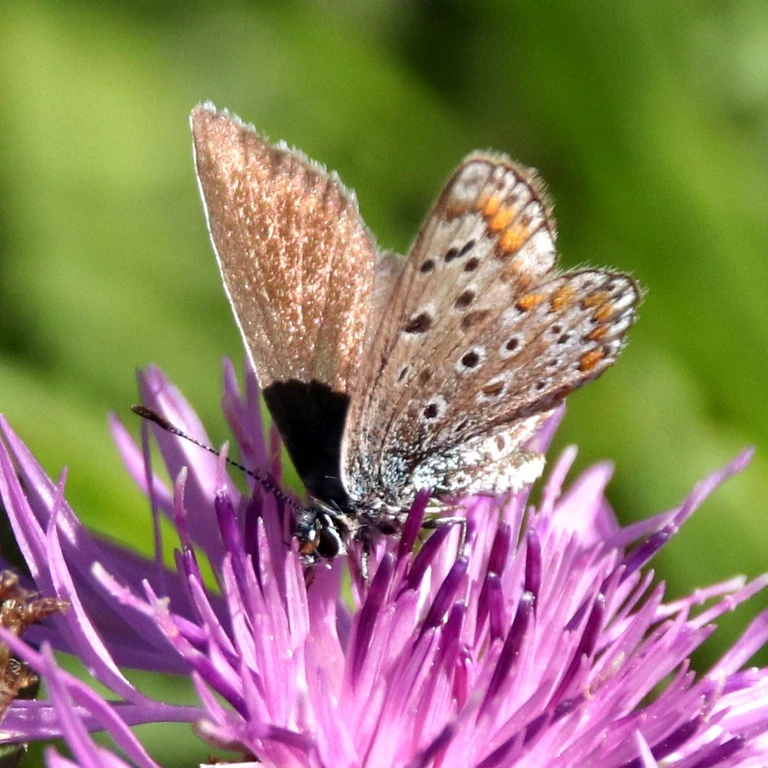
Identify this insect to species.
Polyommatus icarus
